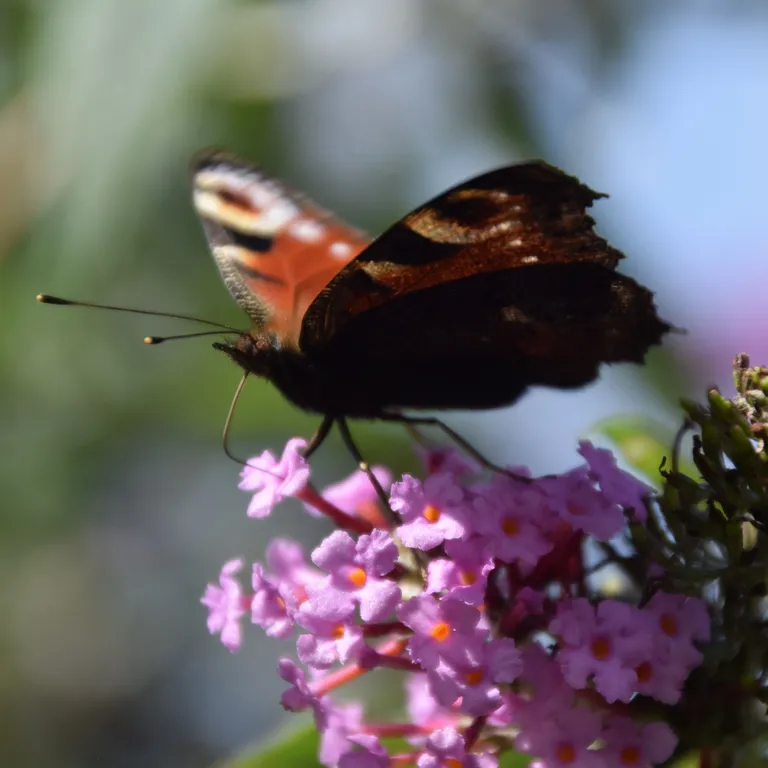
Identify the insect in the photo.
Aglais io
